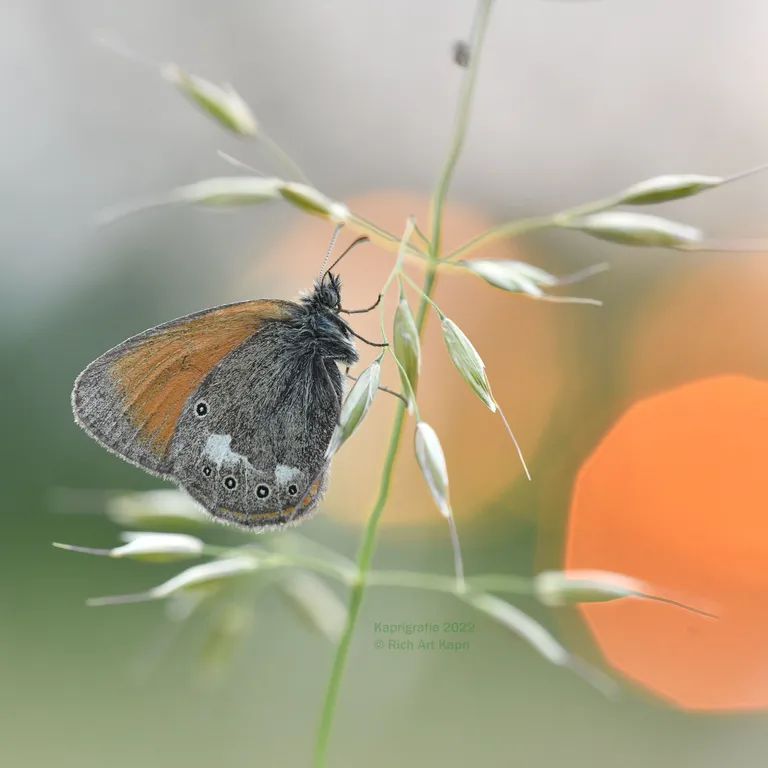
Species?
Coenonympha glycerion (also Coenonympha iphis)
